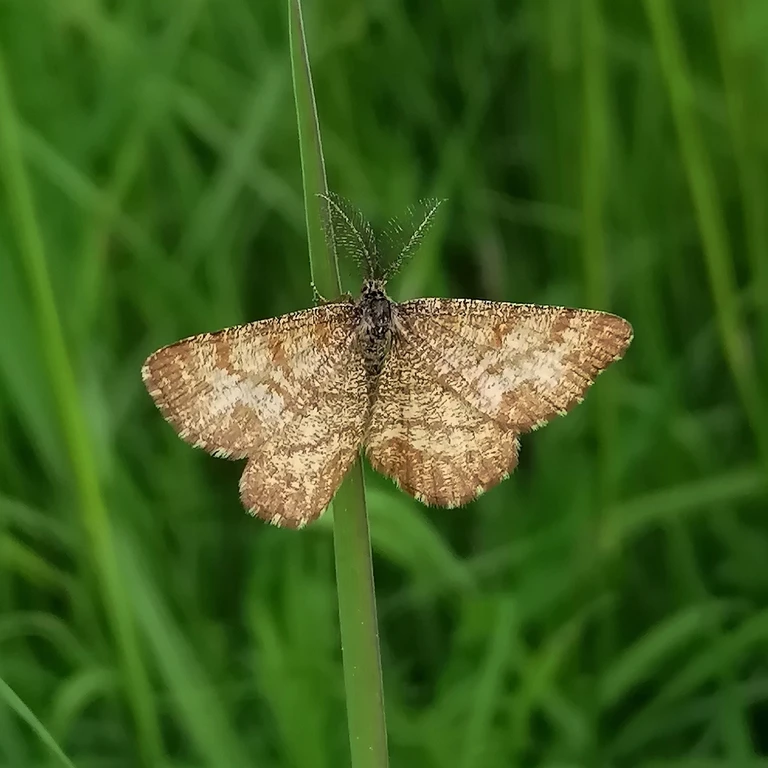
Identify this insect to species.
Ematurga atomaria
